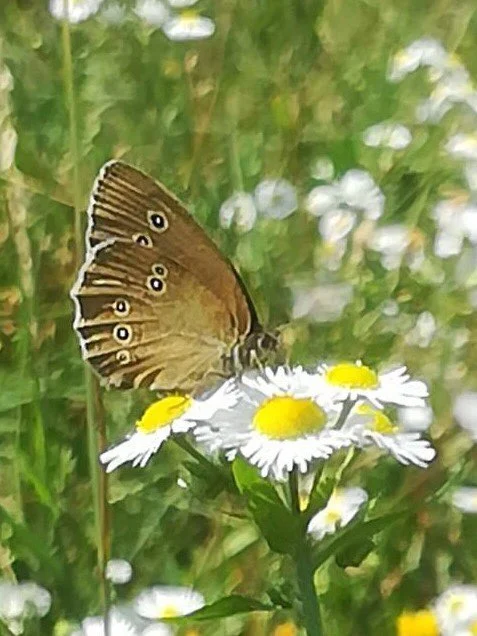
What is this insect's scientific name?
Aphantopus hyperantus
